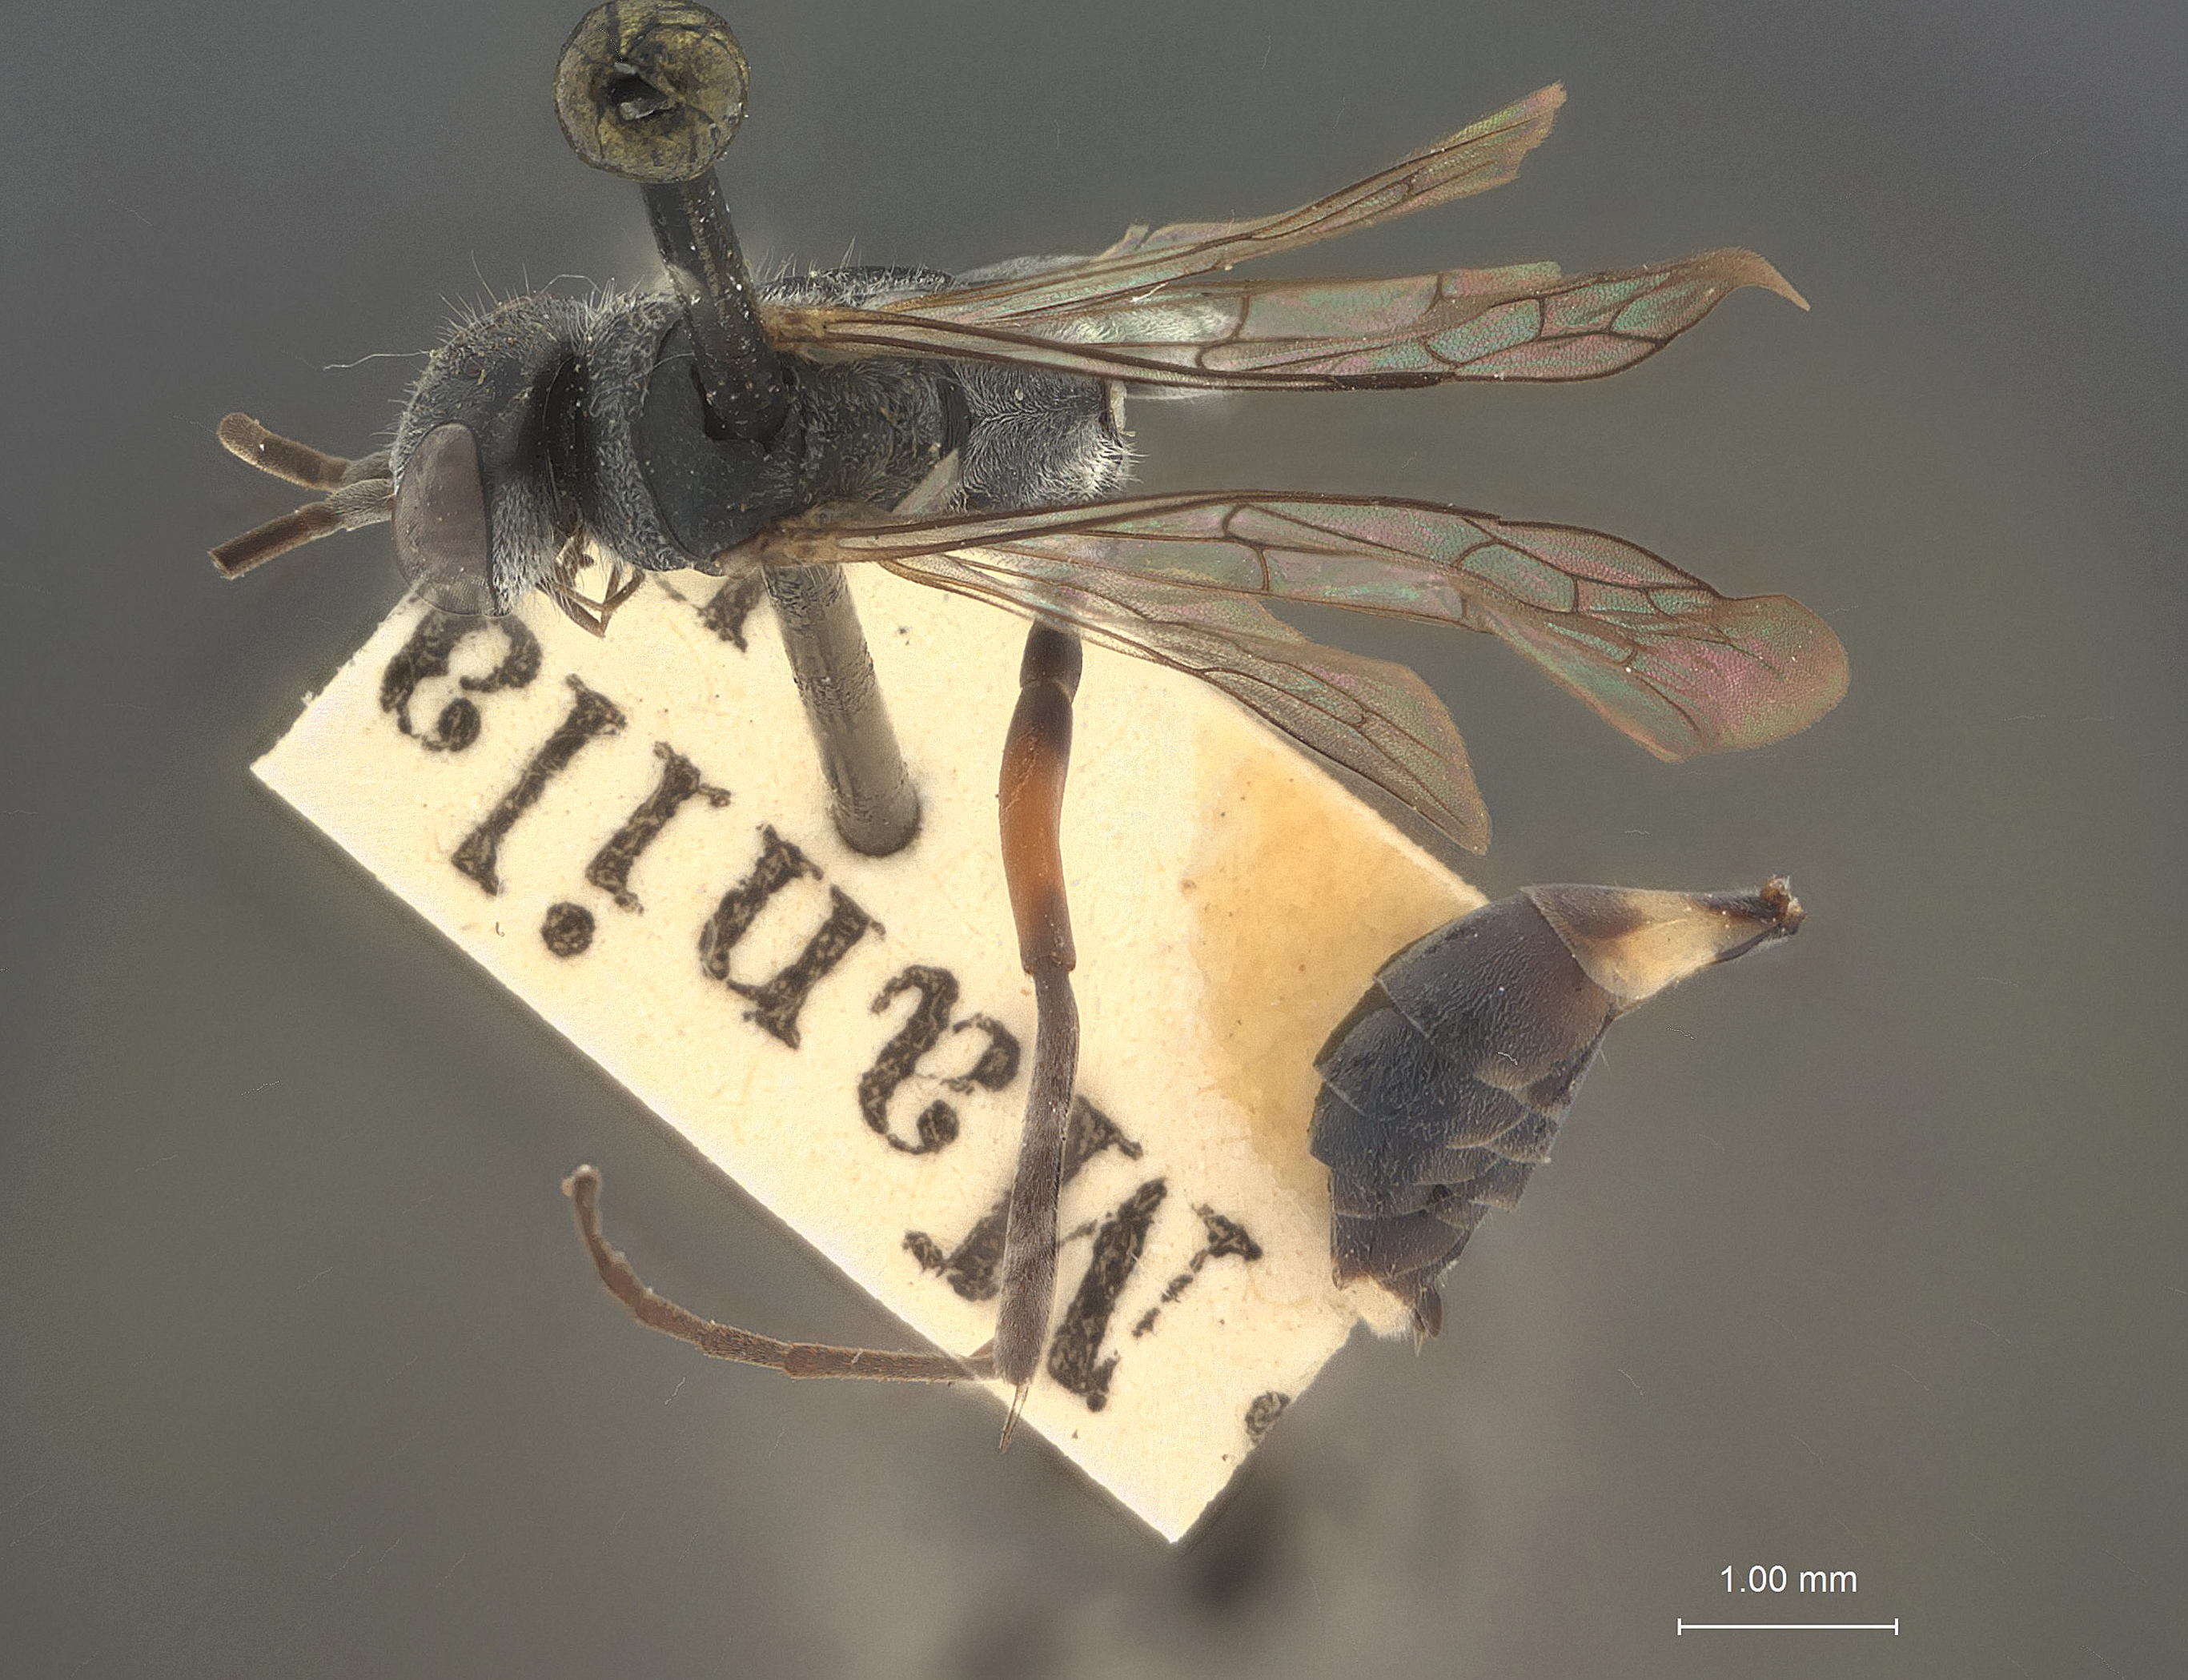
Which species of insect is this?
Agenia cingulata
